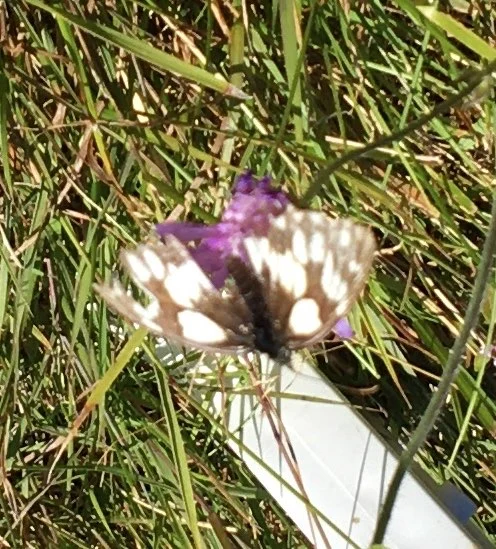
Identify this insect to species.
Melanargia galathea
